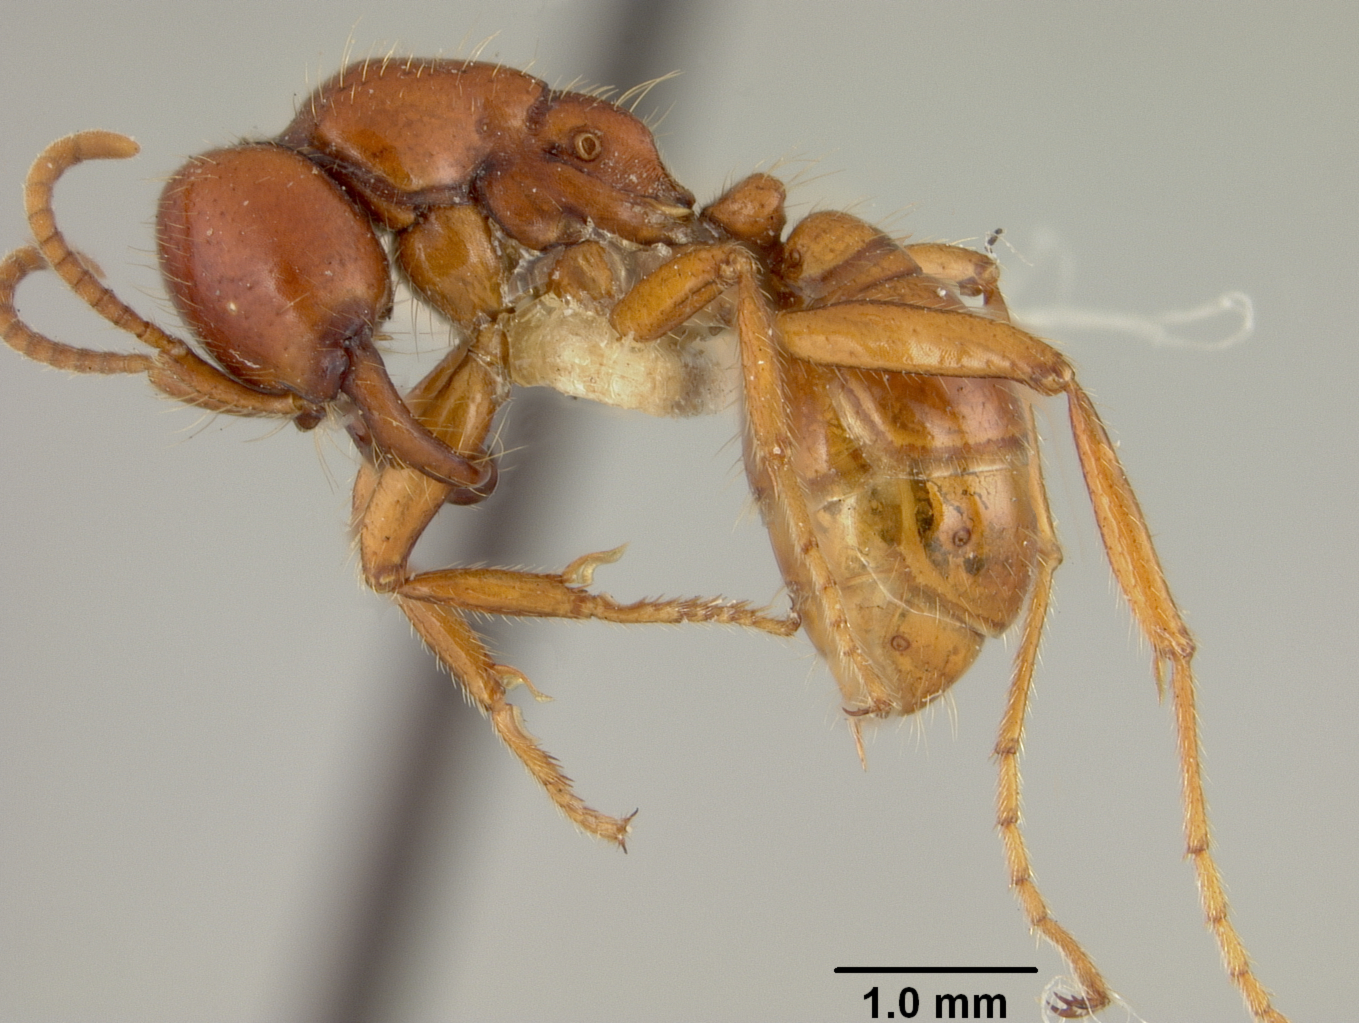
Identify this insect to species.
Cheliomyrmex megalonyx
